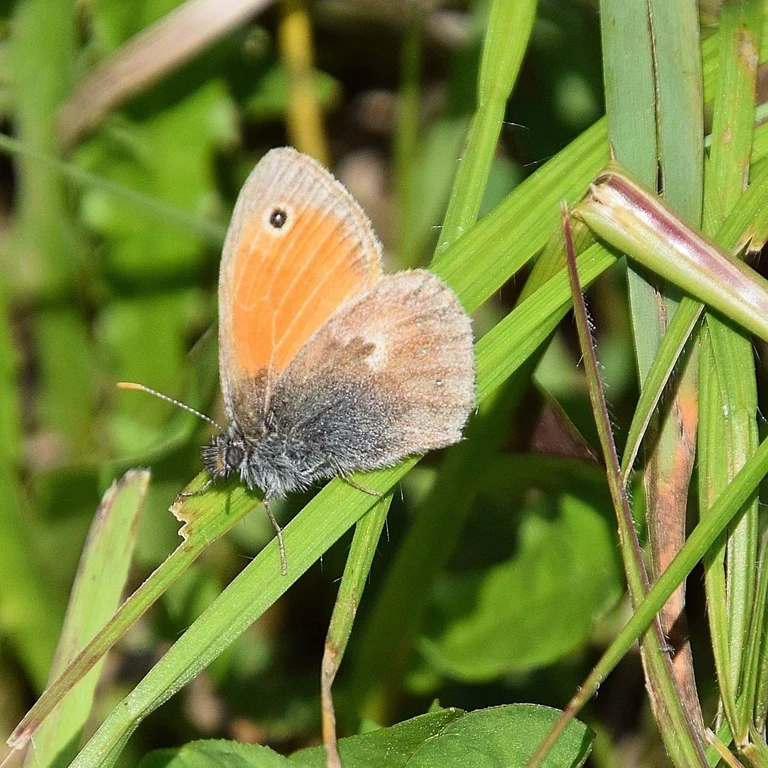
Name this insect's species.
Coenonympha pamphilus
